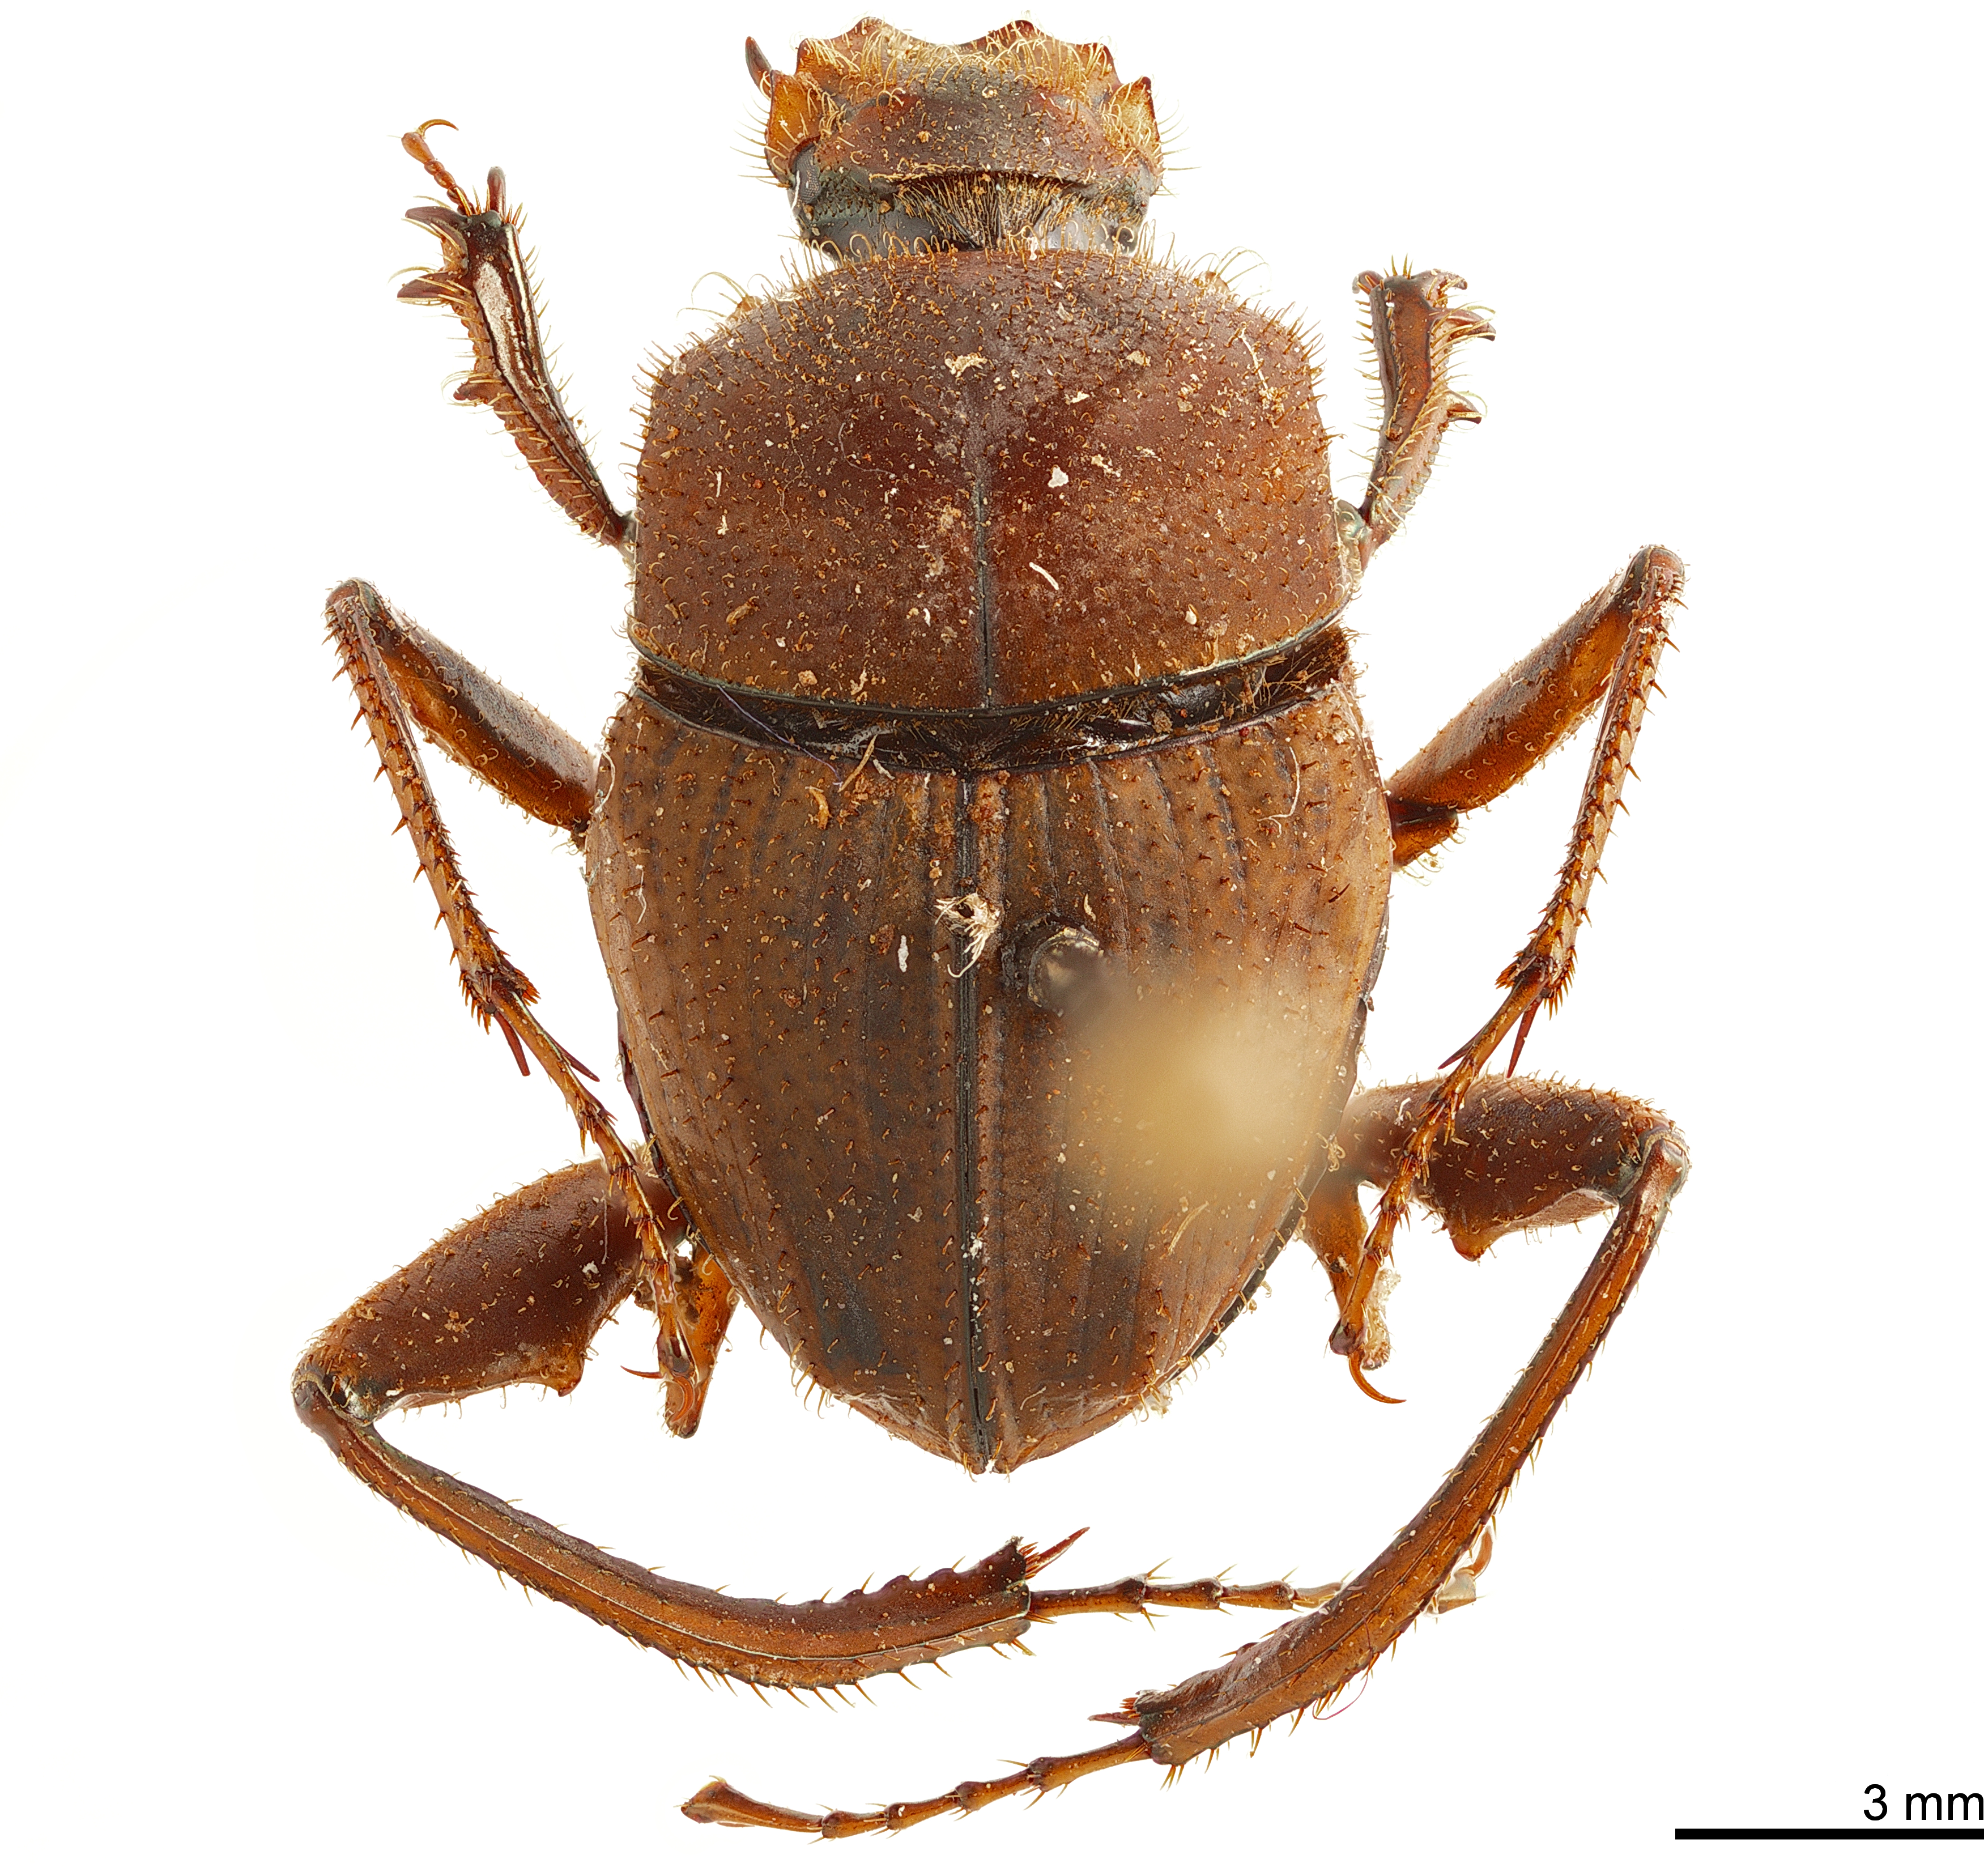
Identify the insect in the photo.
Sisyphus spinipes
